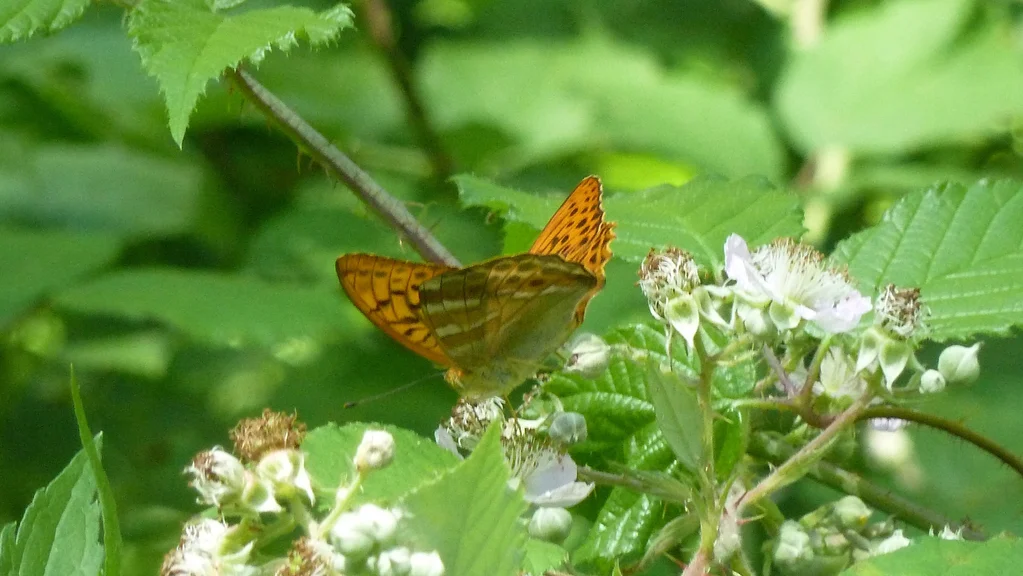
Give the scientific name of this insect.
Argynnis paphia
